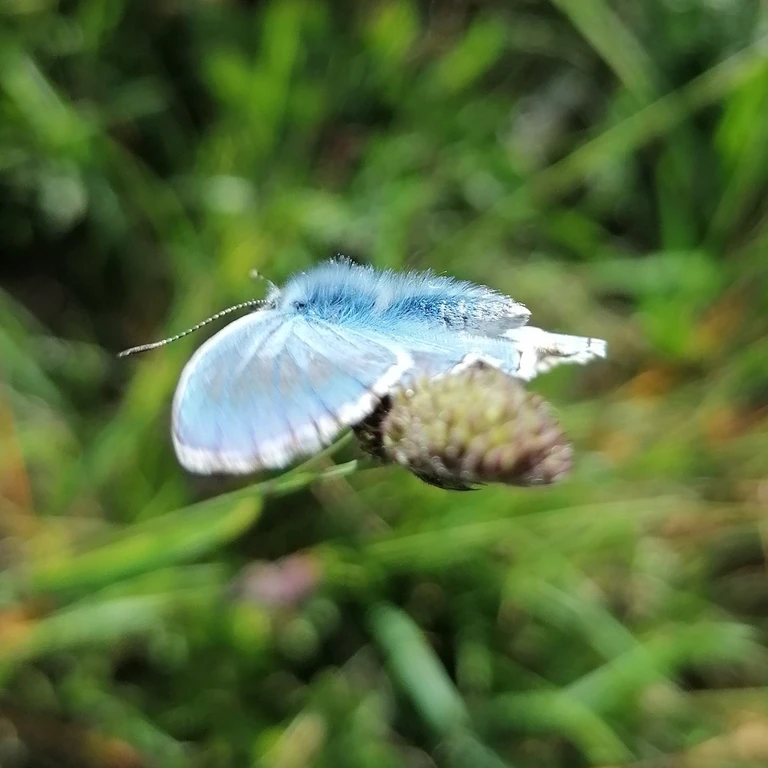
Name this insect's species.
Polyommatus dorylas
